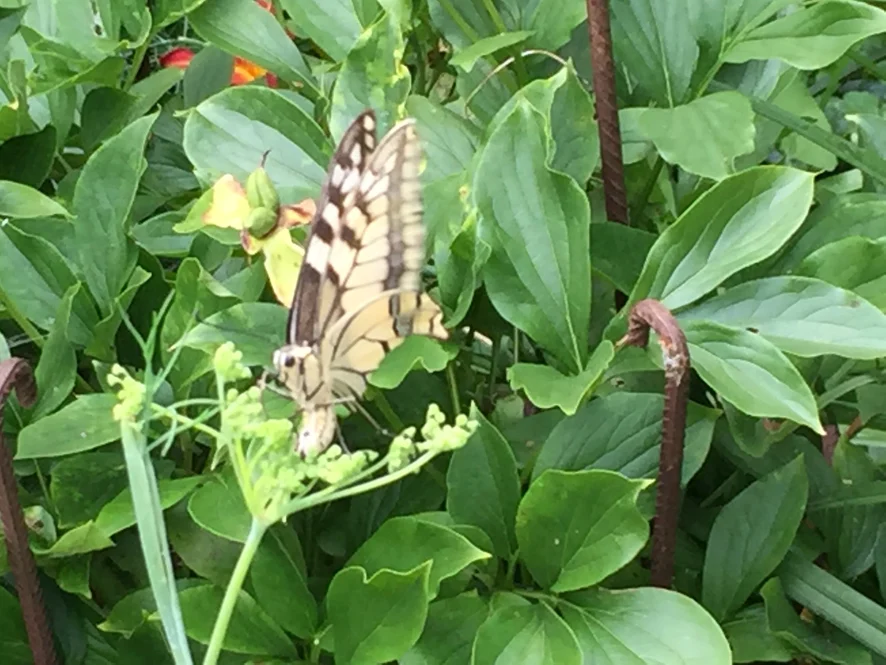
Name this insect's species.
Papilio machaon
